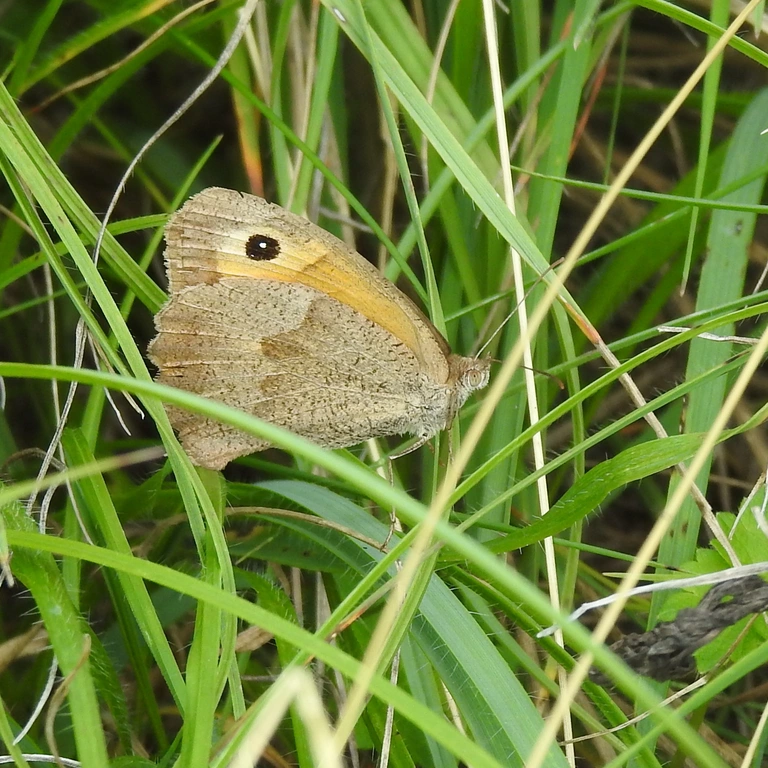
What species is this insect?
Maniola jurtina
